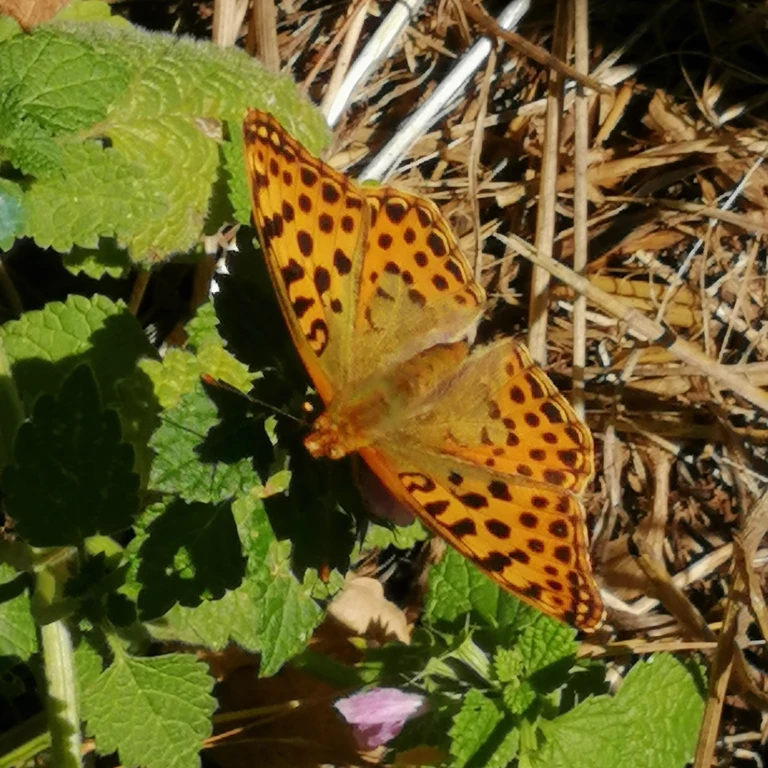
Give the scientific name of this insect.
Issoria lathonia
